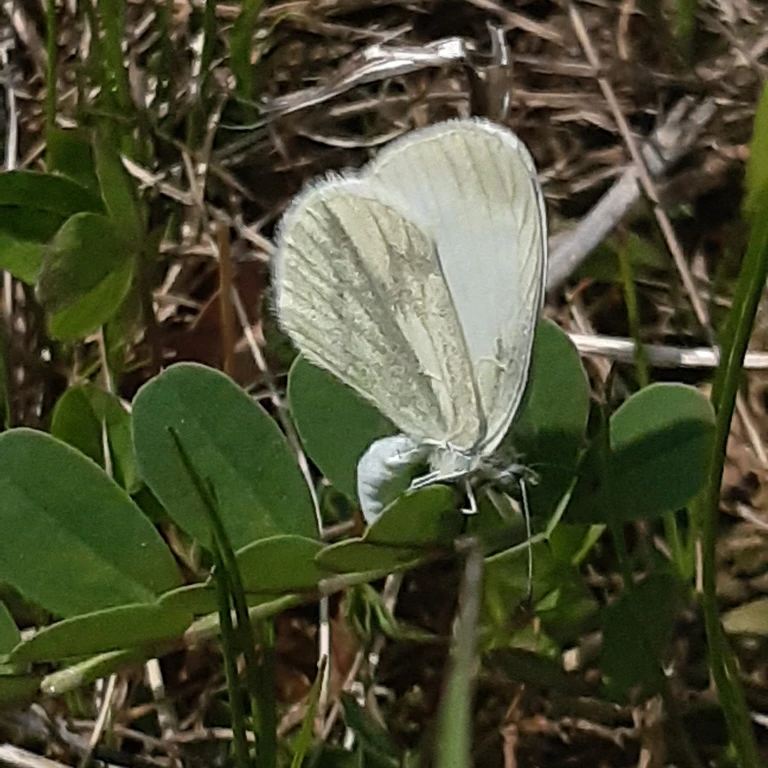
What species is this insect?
Leptidea sinapis/juvernica
